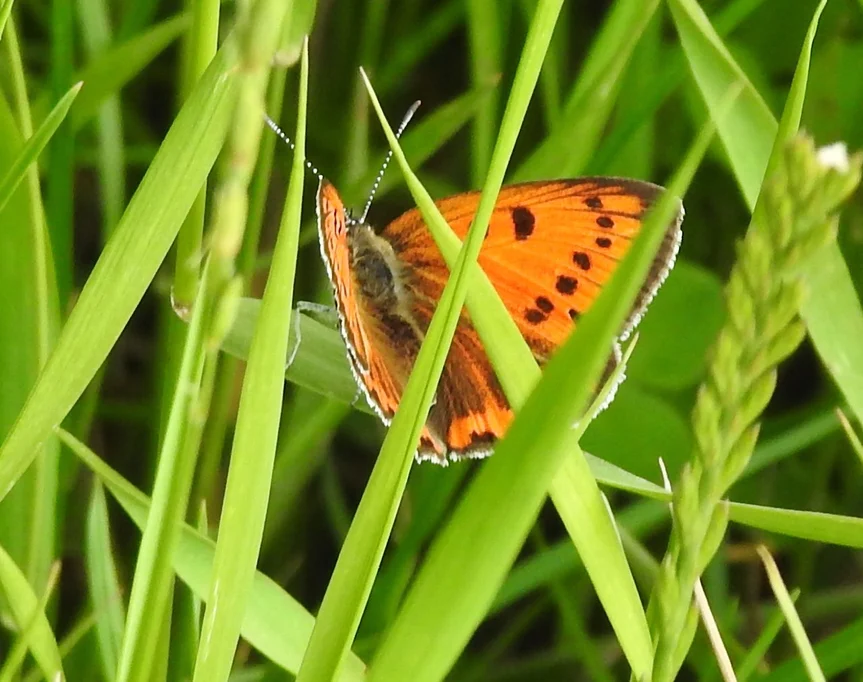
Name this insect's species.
Lycaena dispar
